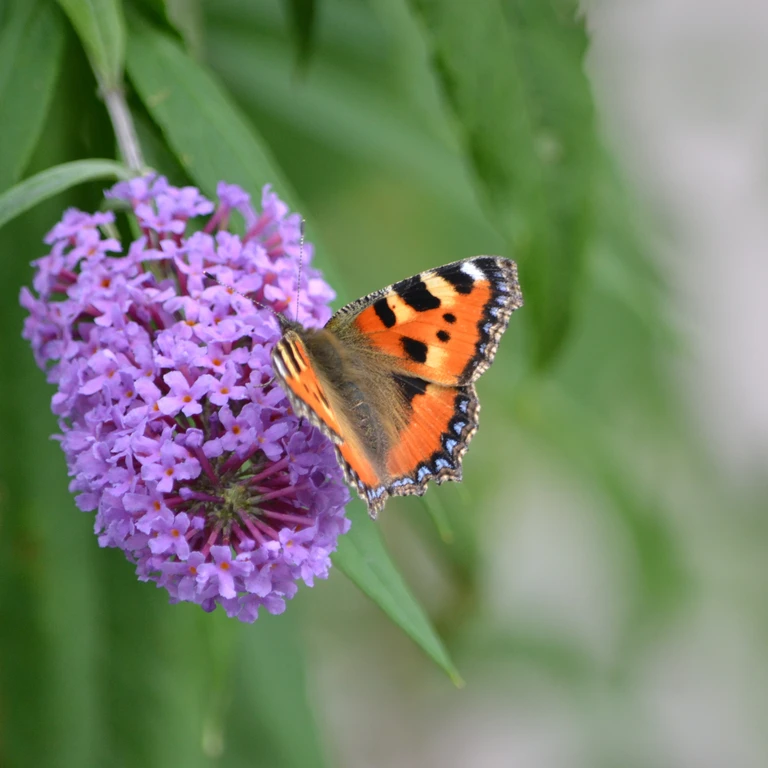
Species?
Aglais urticae
